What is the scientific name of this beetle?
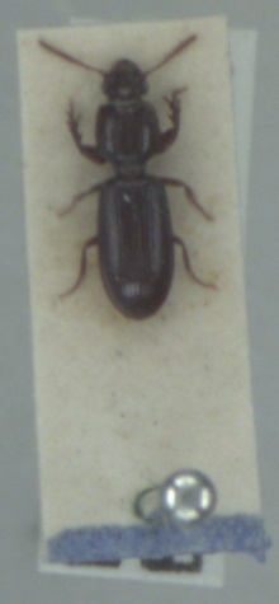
Clivina fossor
